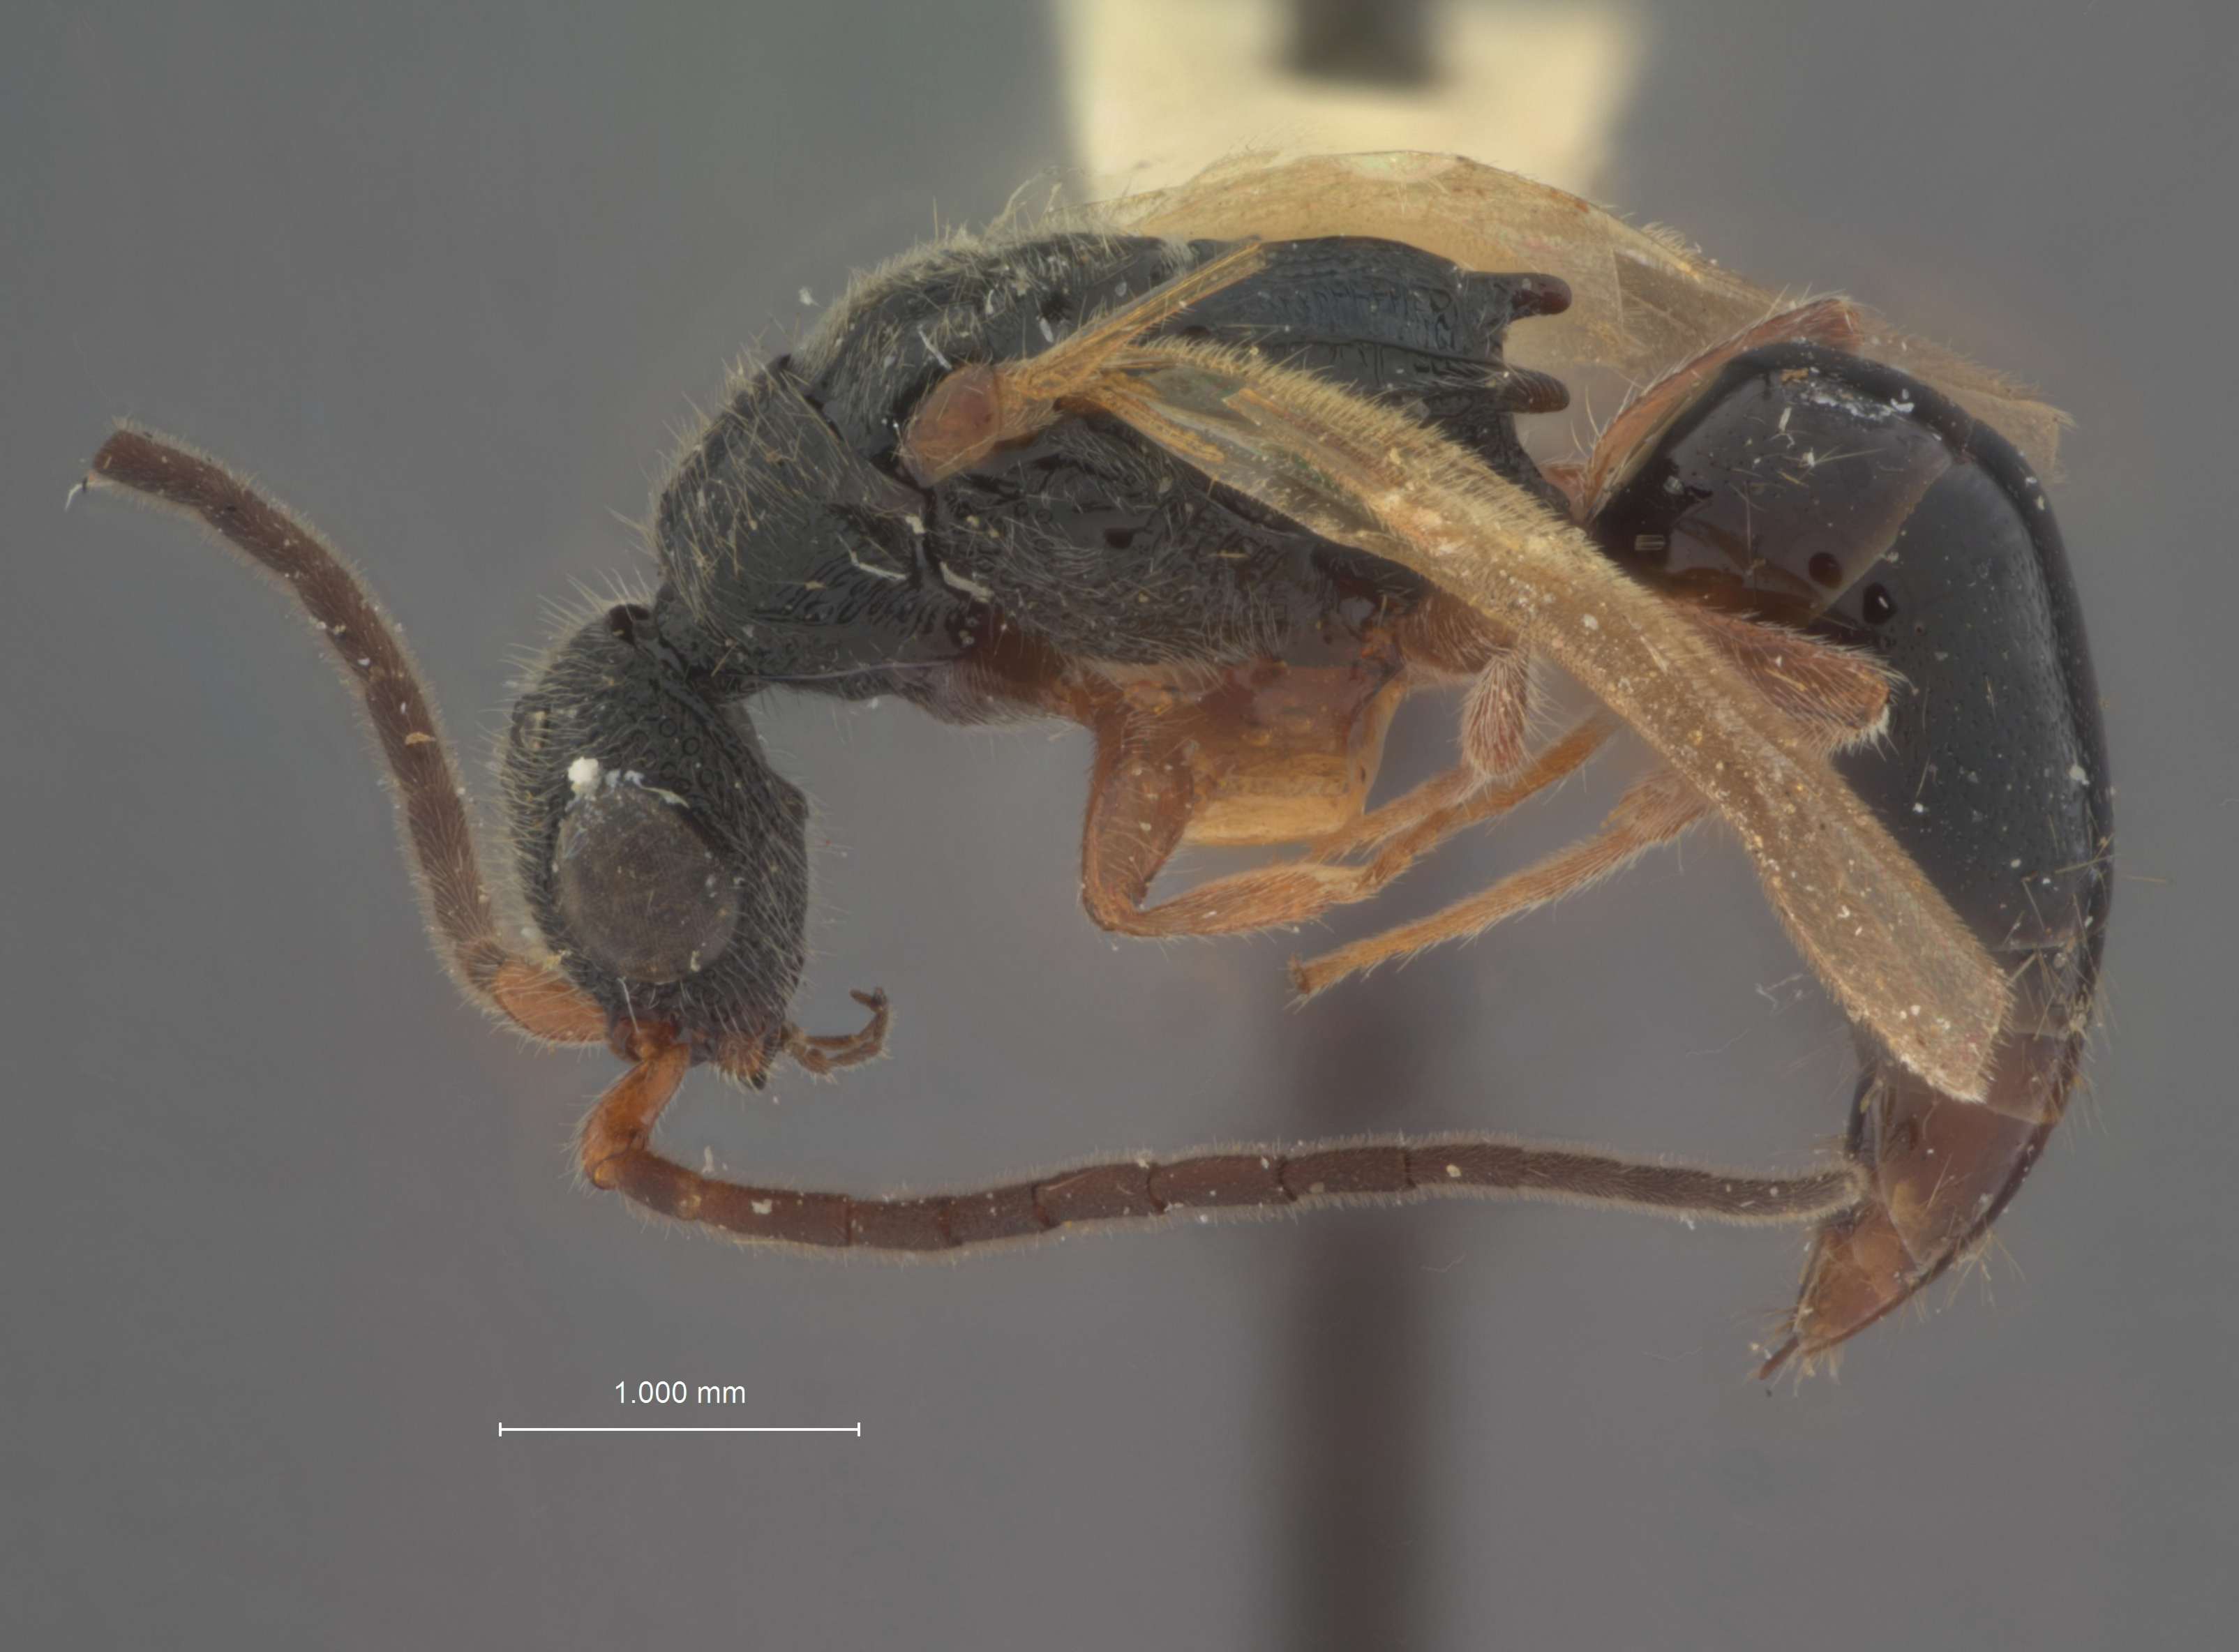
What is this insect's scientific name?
Mesitius bakeri
